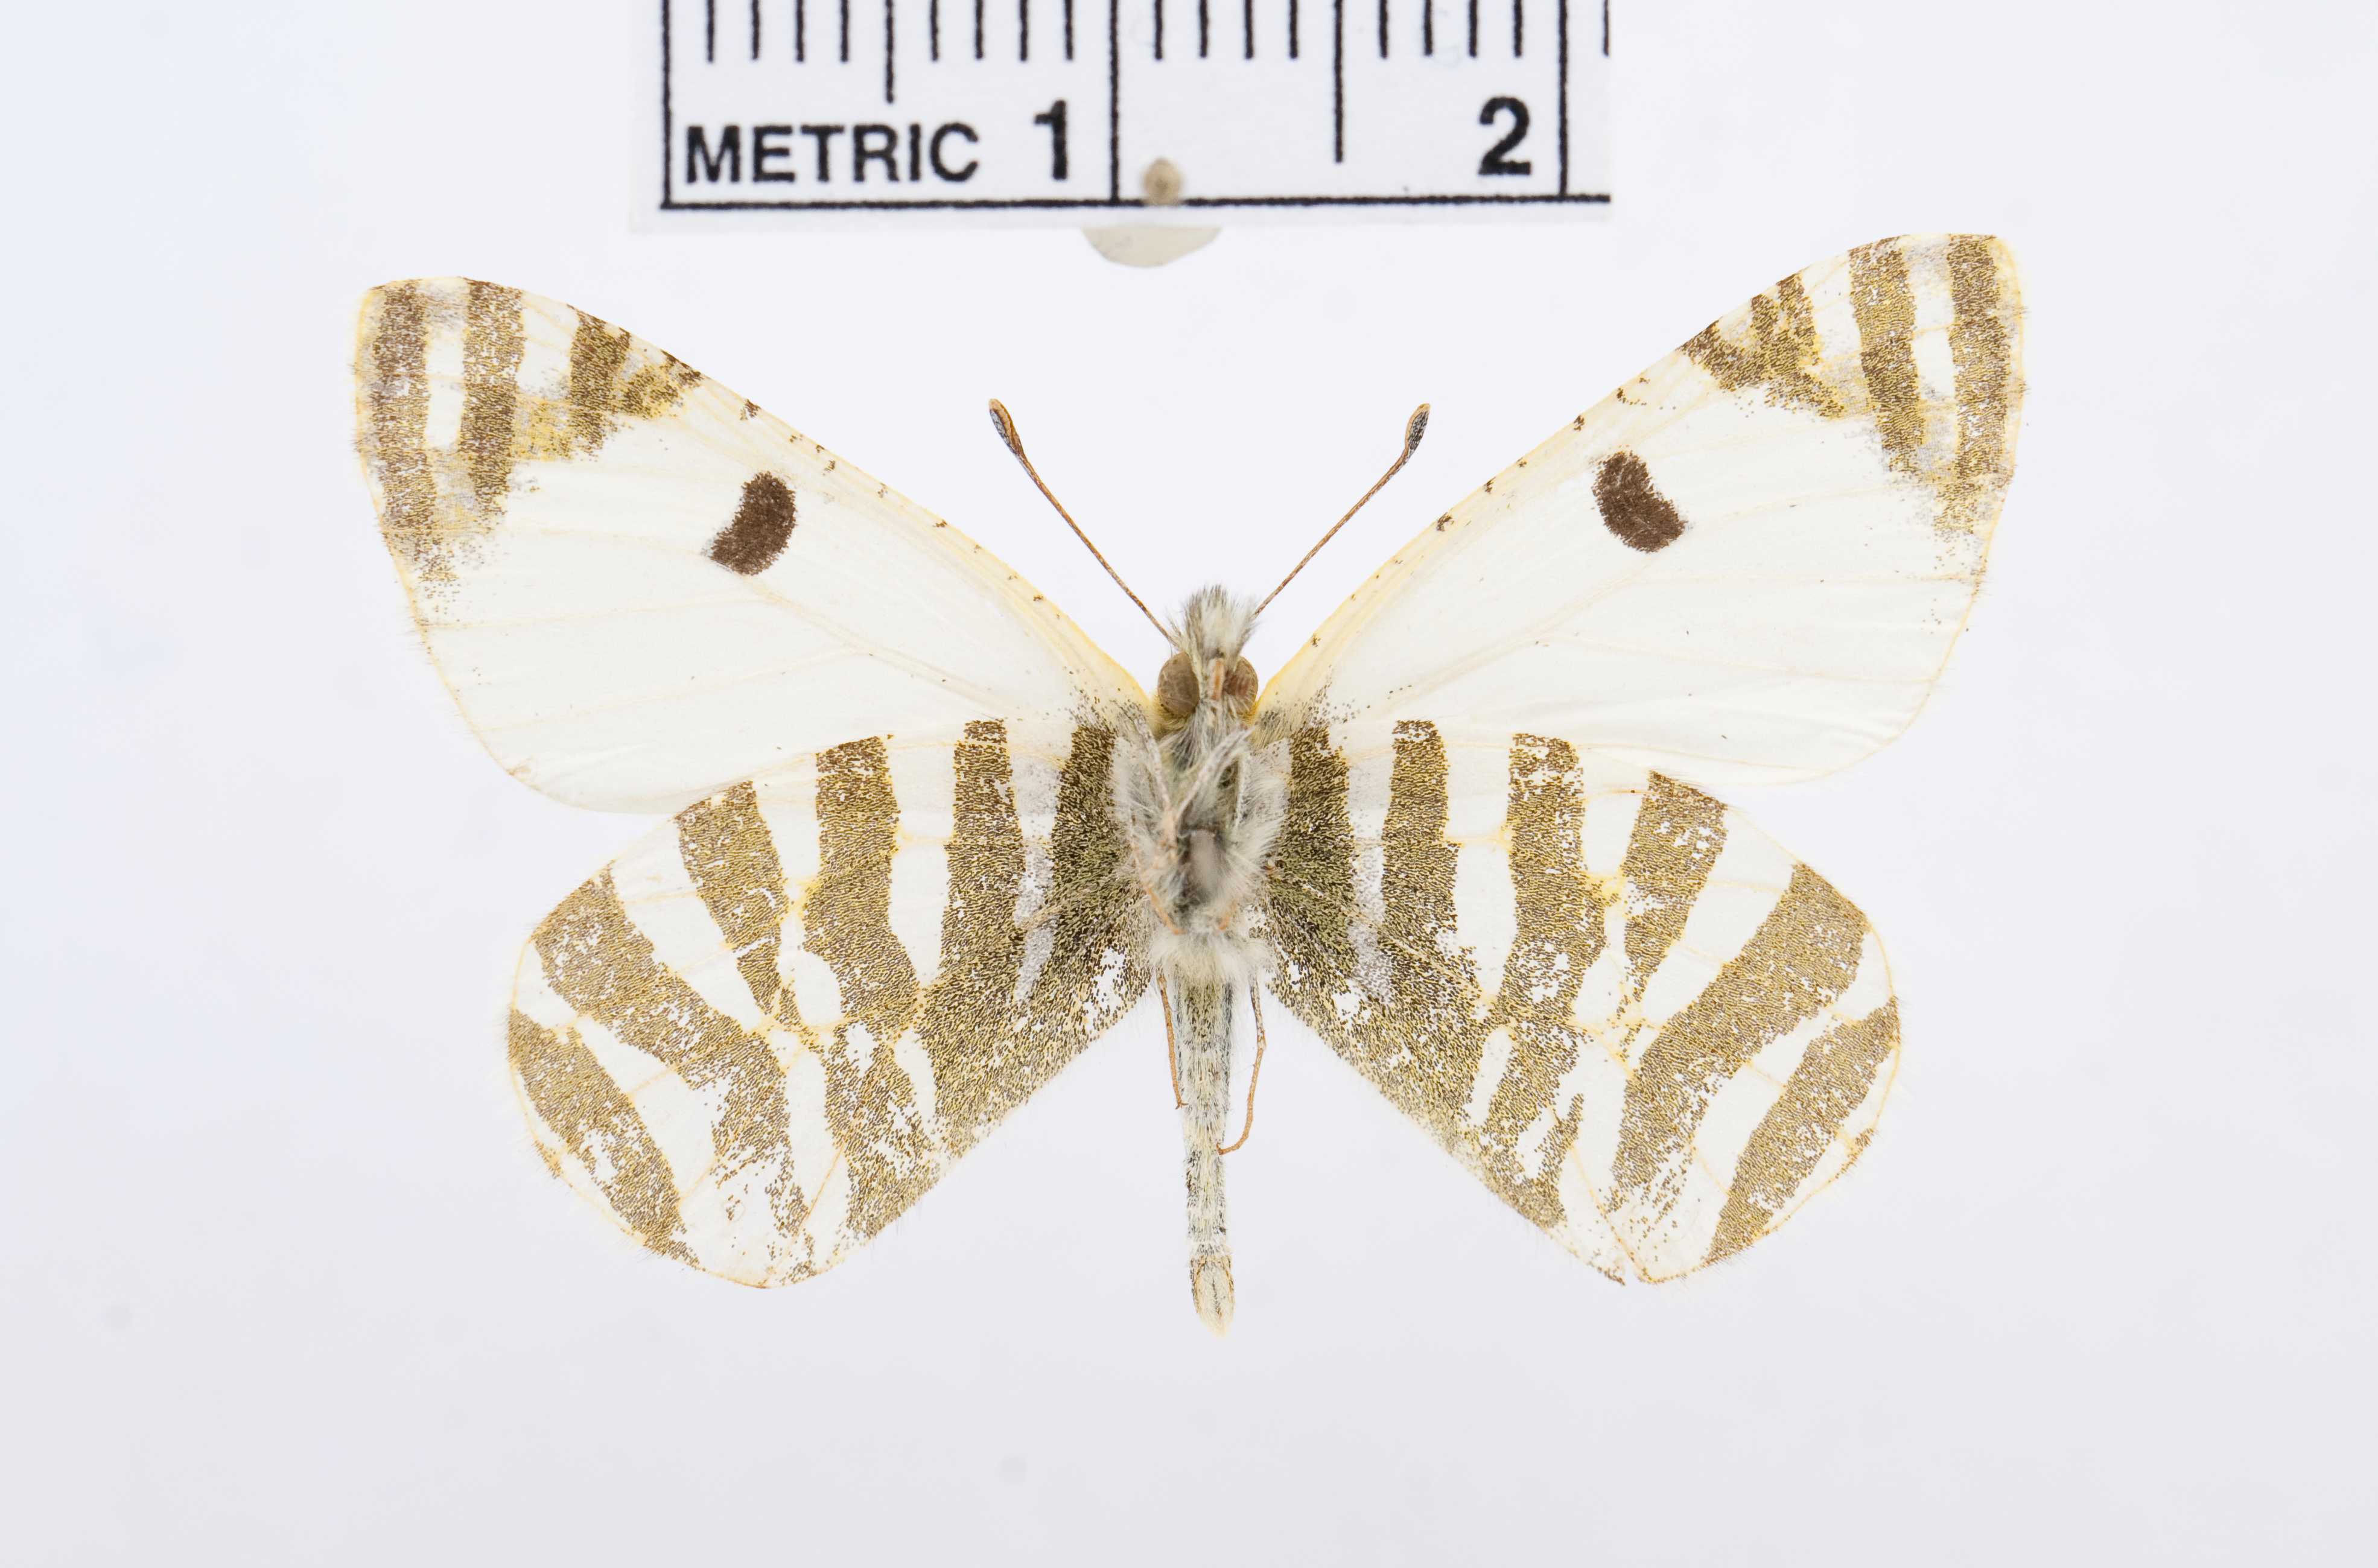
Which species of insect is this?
Euchloe falloui
